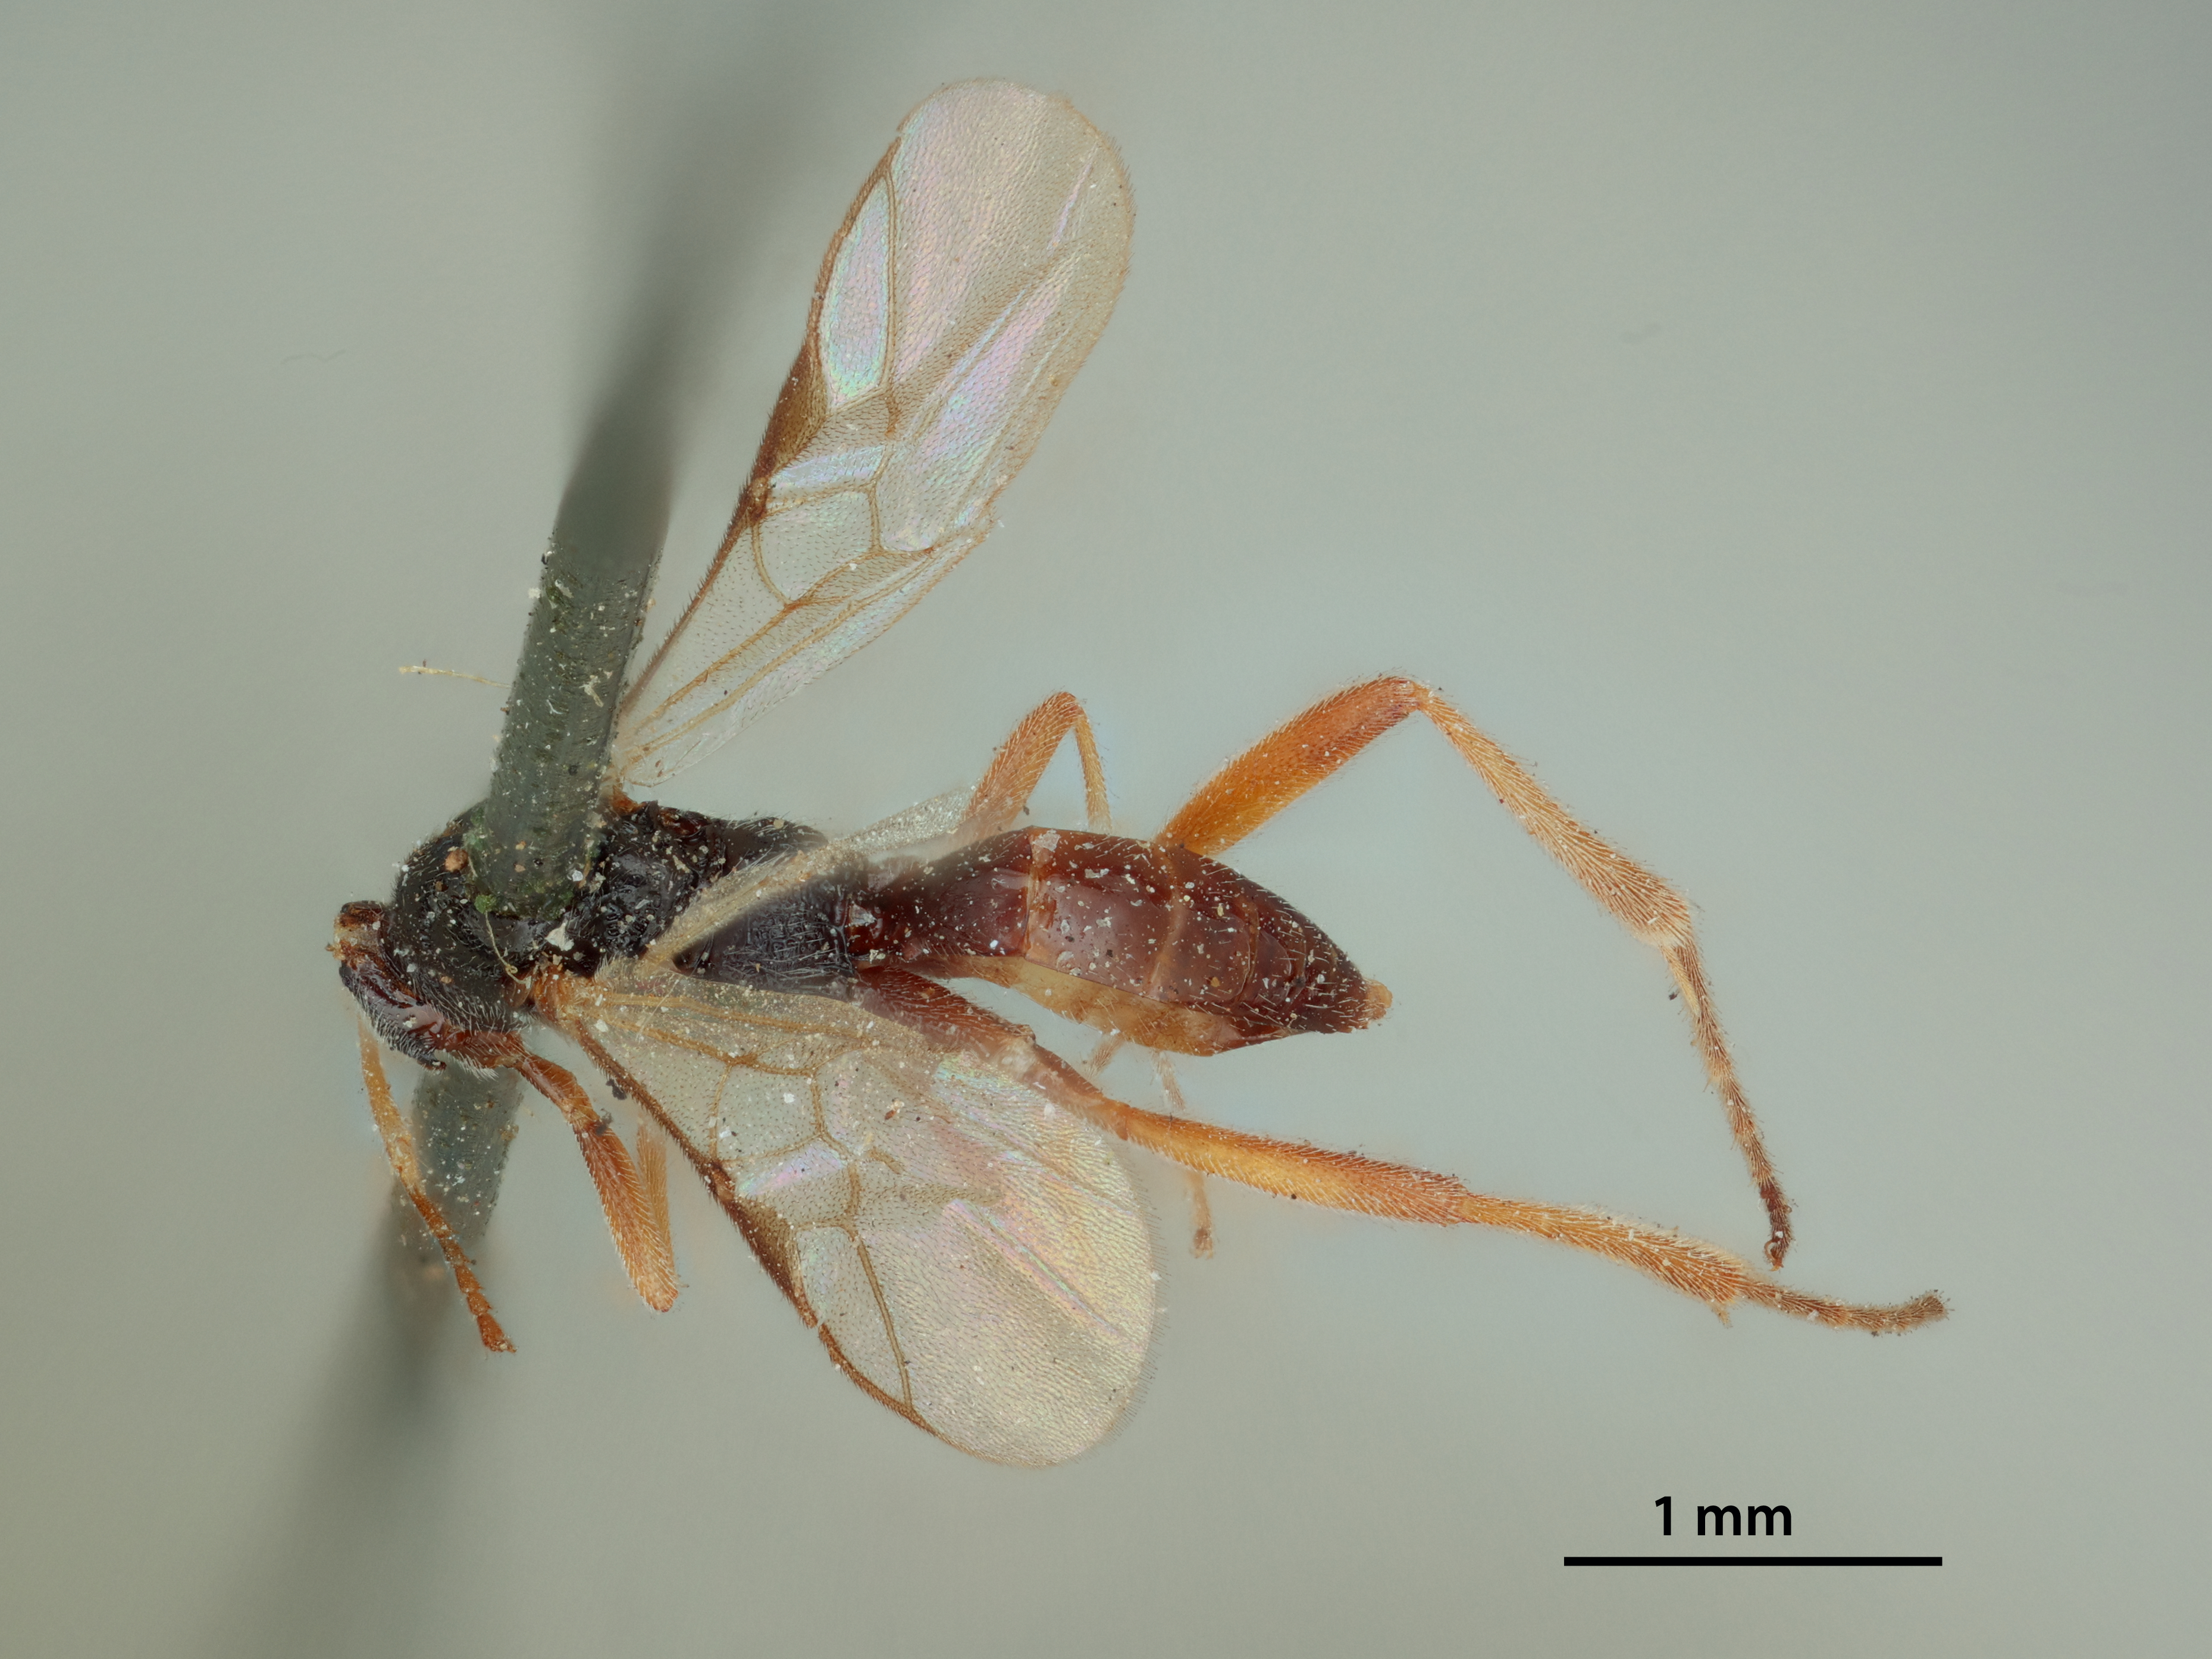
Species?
Ischius laeviventris
